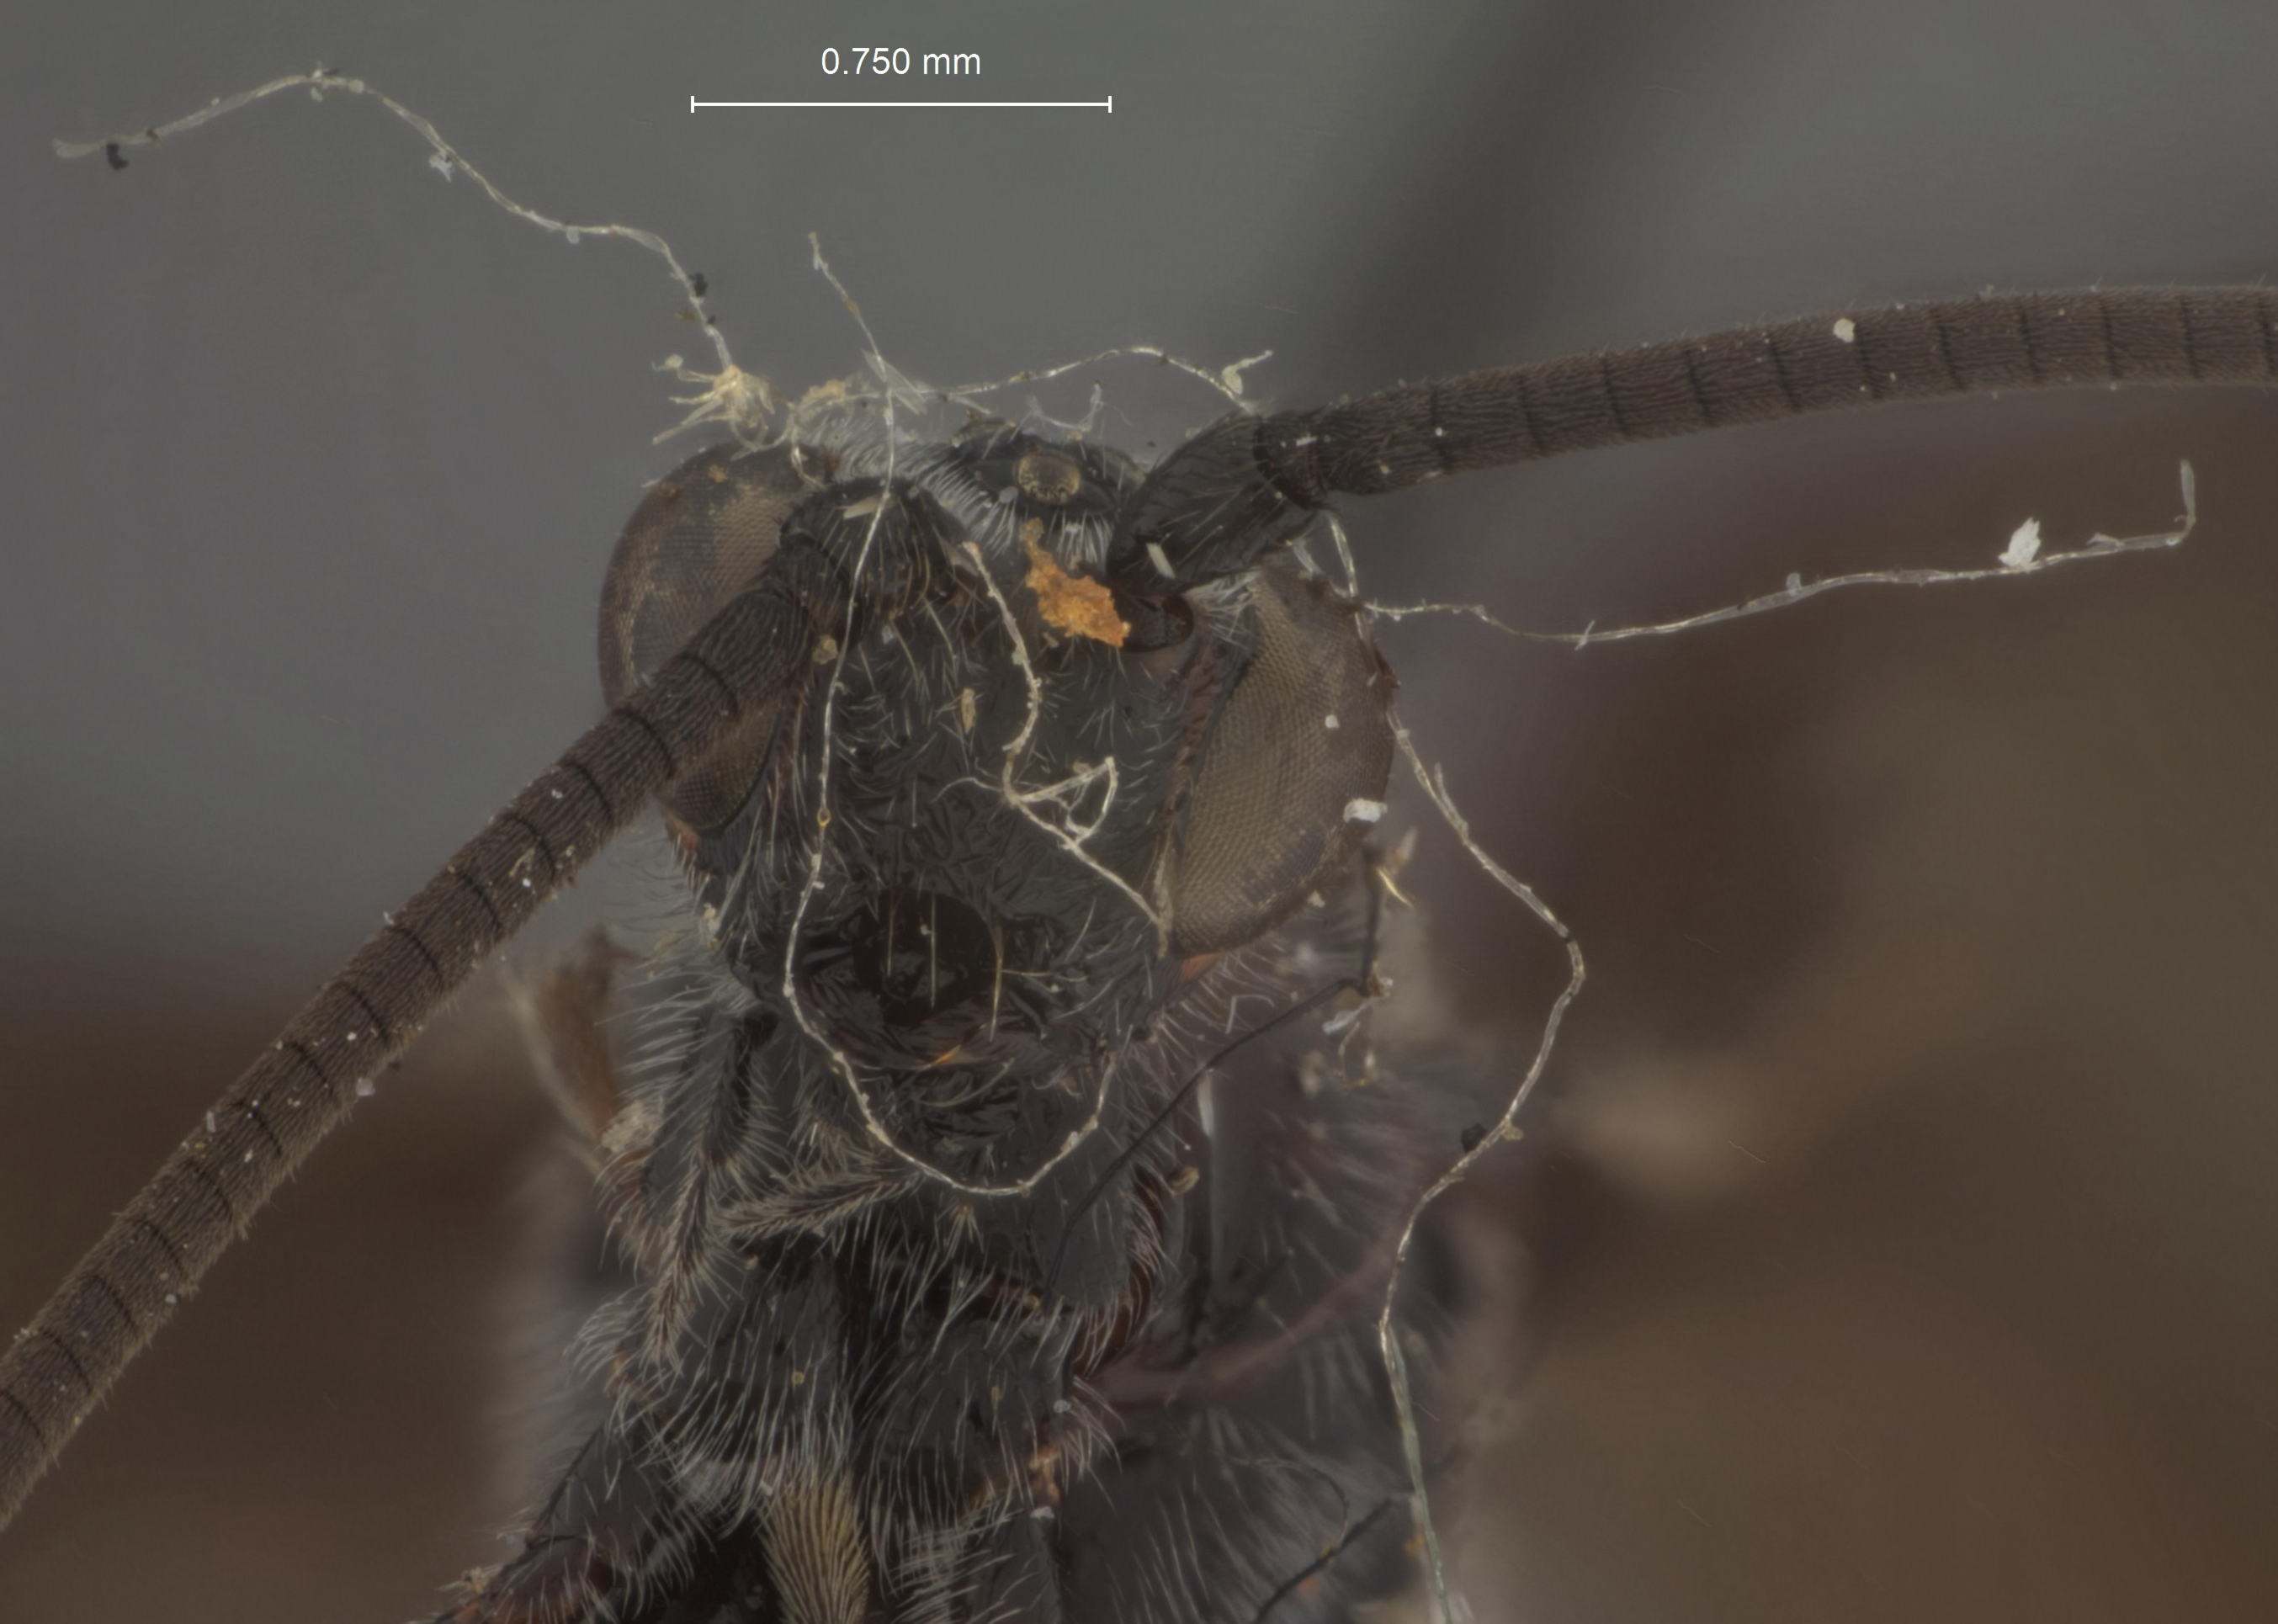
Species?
Iphiaulax augustus
